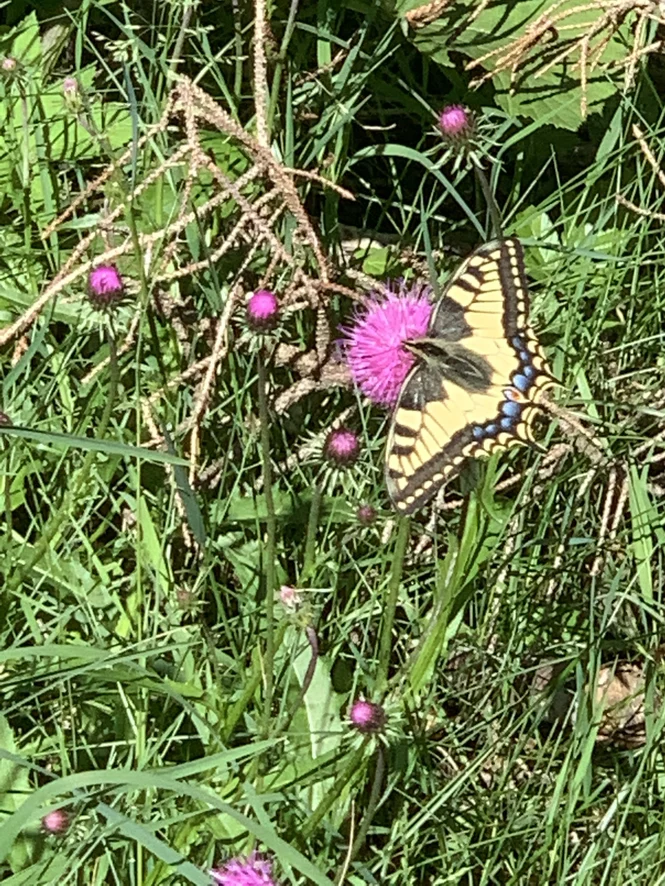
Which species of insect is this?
Papilio machaon
